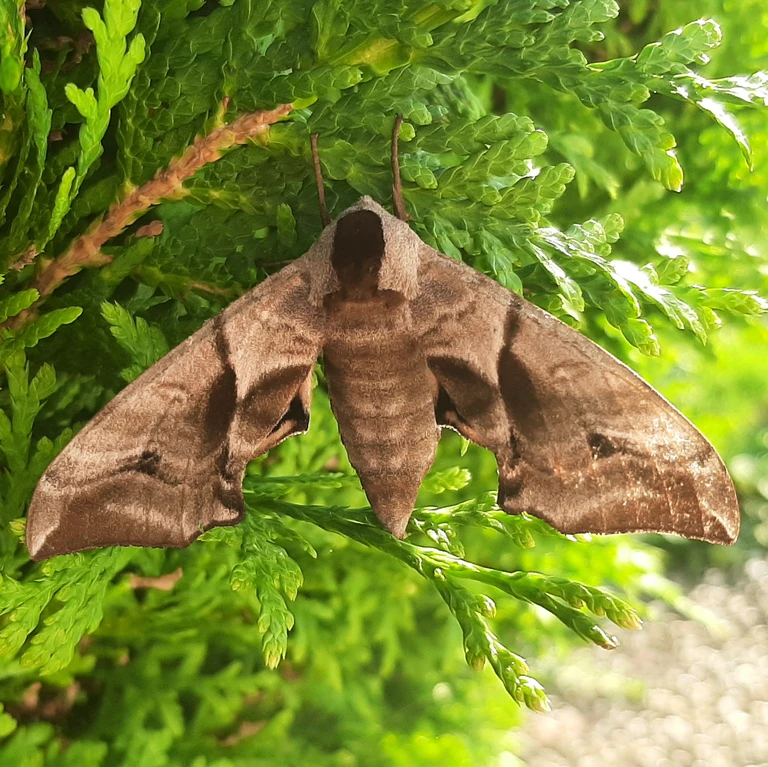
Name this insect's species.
Smerinthus ocellata
